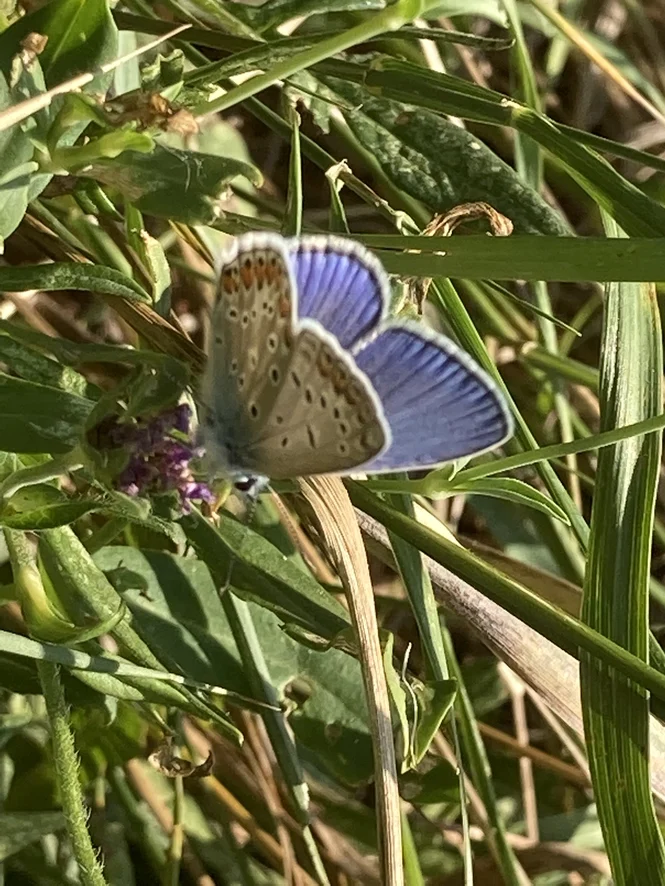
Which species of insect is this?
Polyommatus icarus
